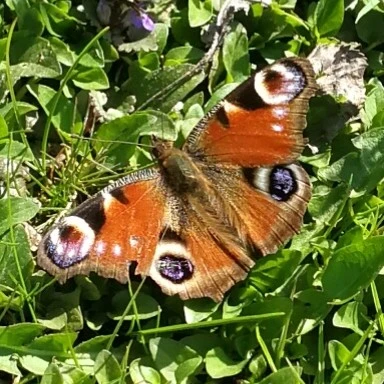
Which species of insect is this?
Aglais io
